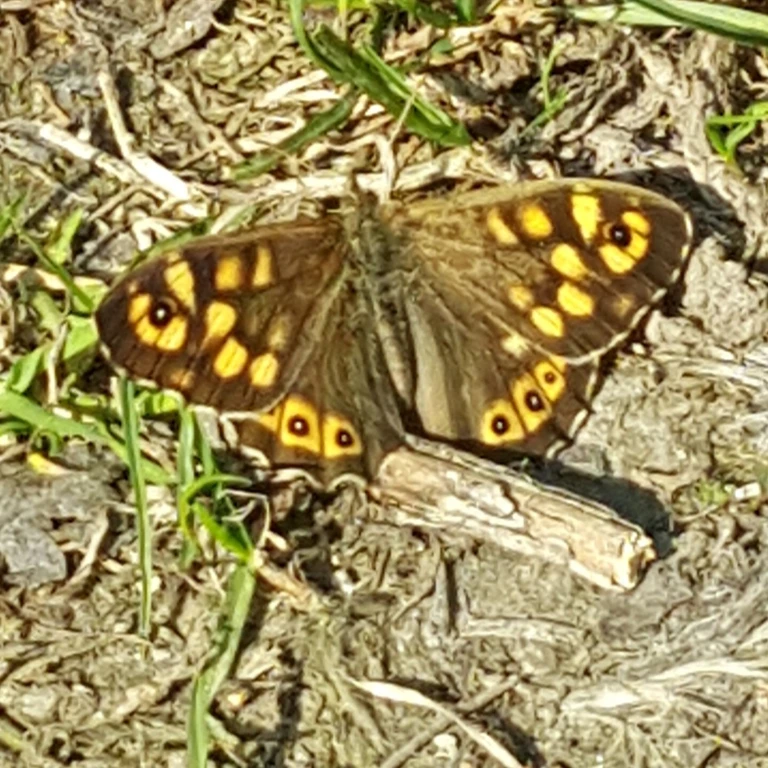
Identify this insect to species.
Pararge aegeria
